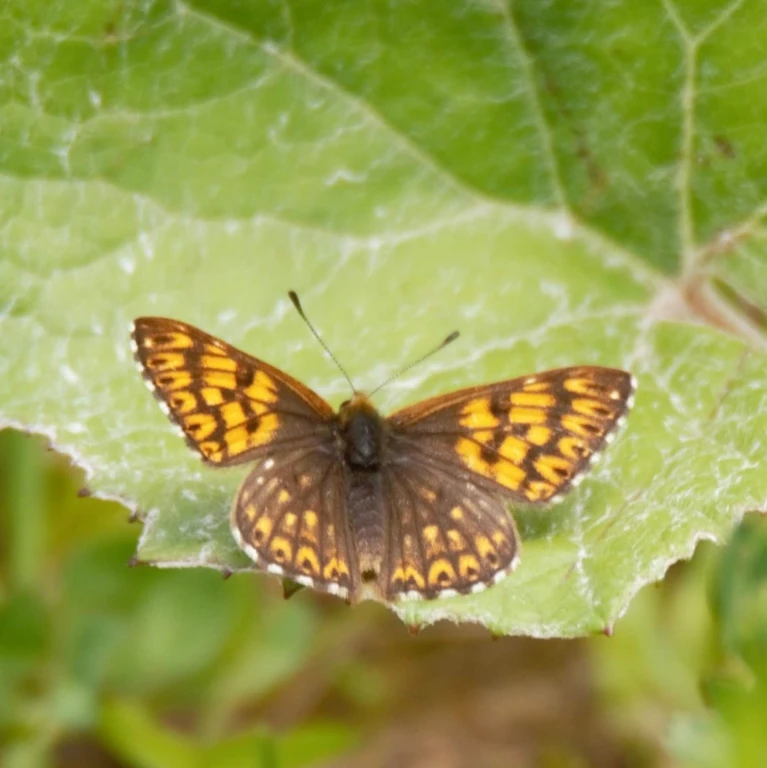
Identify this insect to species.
Hamearis lucina
